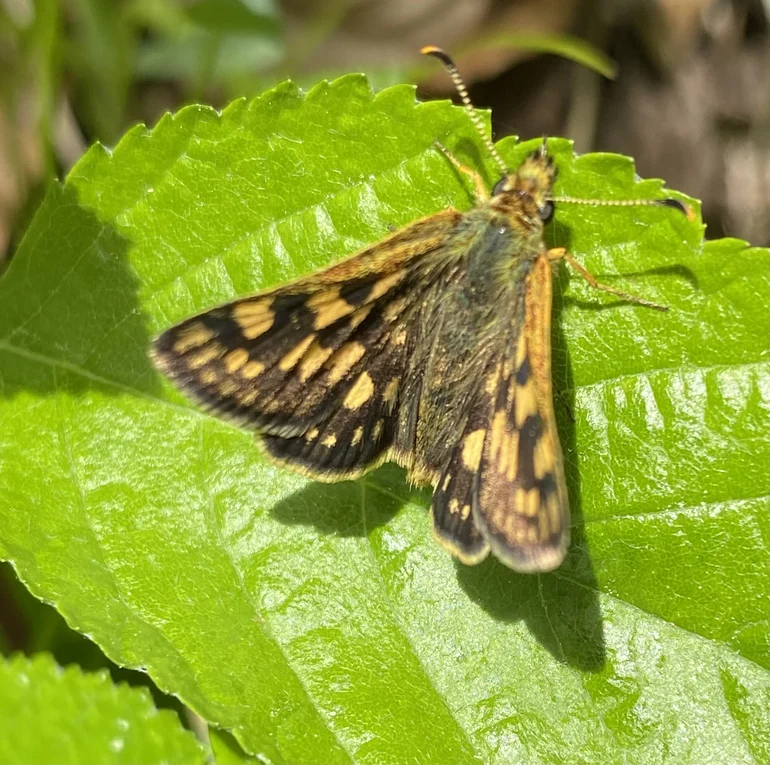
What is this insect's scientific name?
Carterocephalus palaemon
